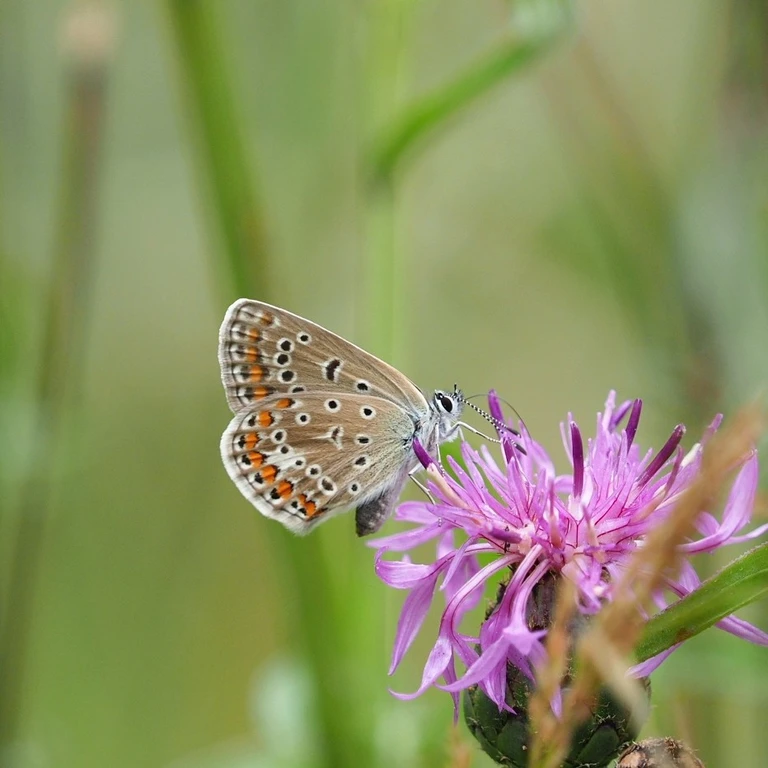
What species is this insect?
Polyommatus icarus
